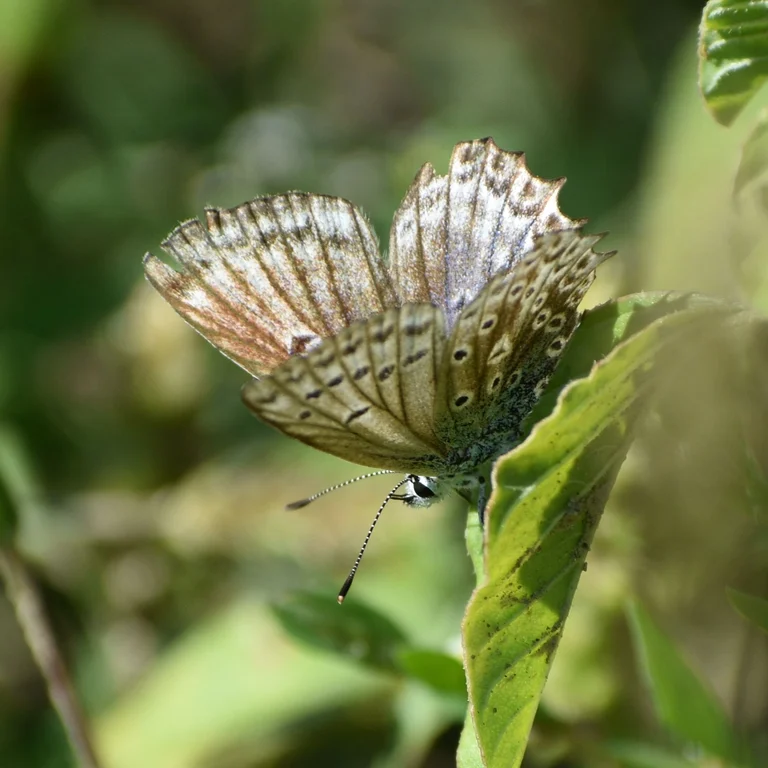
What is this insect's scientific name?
Polyommatus daphnis
